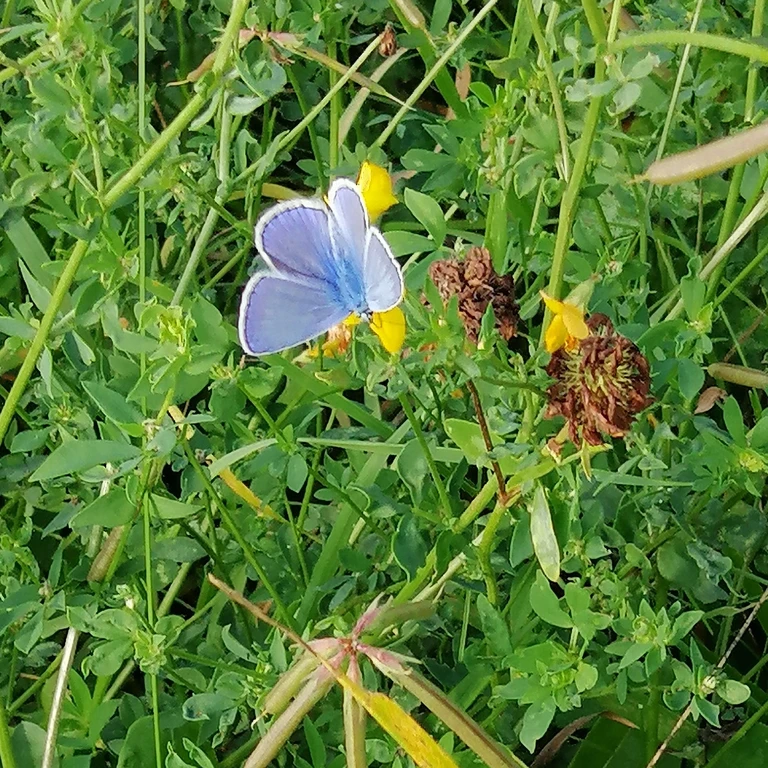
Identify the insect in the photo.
Polyommatus icarus
